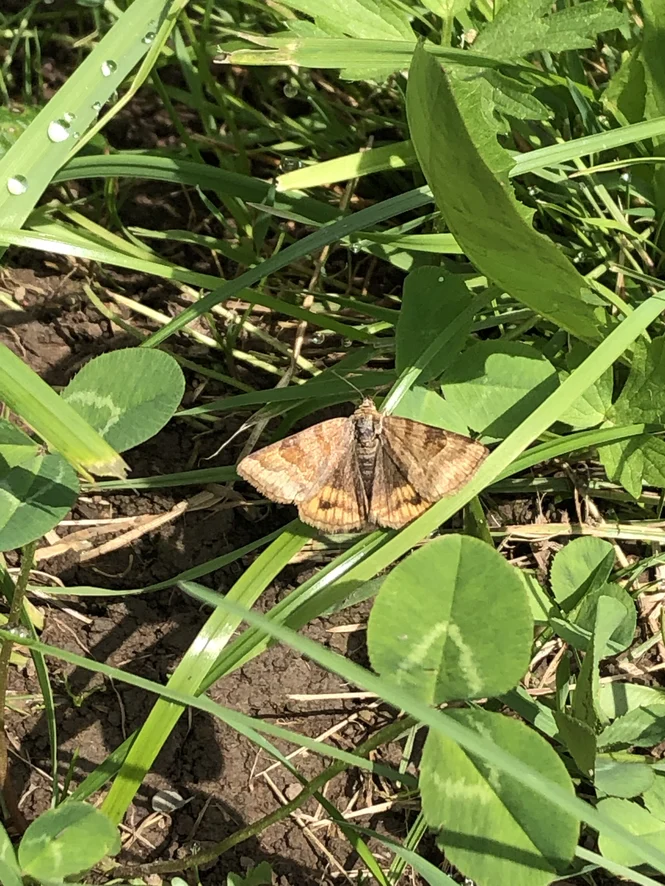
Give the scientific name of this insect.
Euclidia glyphica
